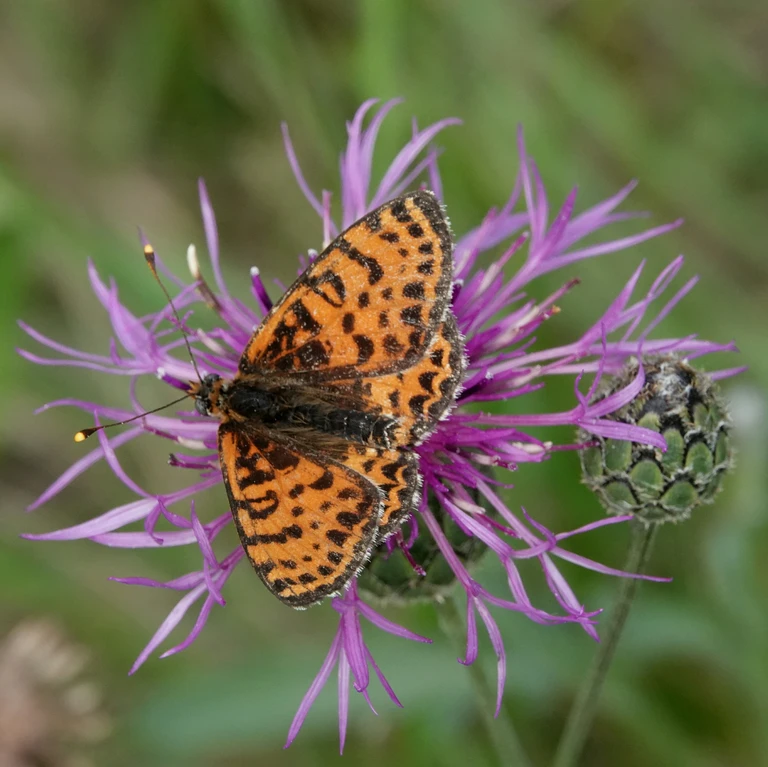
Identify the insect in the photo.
Melitaea didyma
